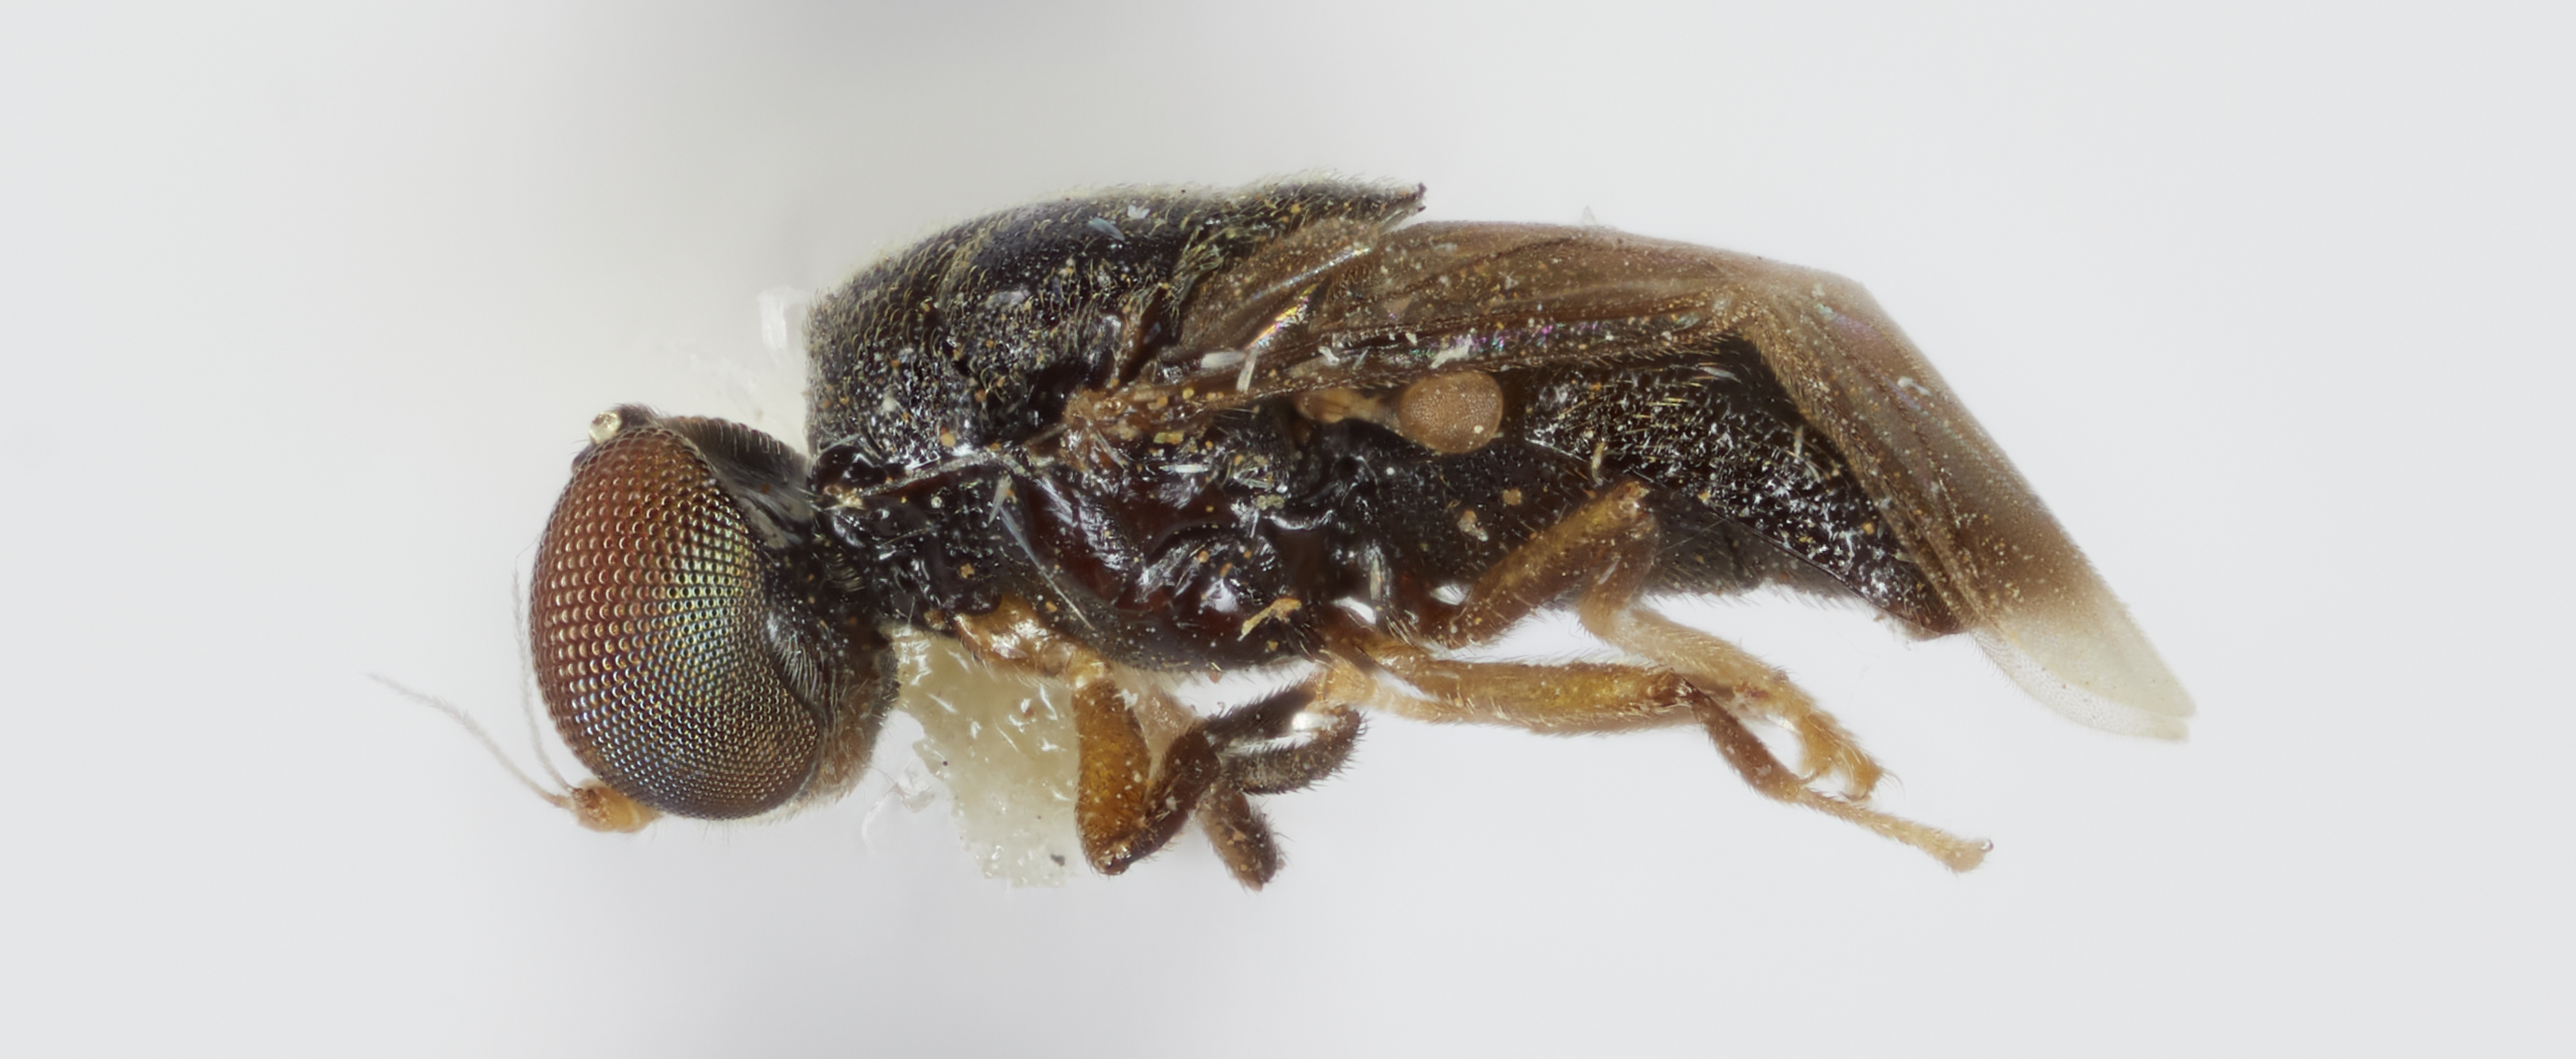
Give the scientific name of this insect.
Camptopteromyia tibialis
